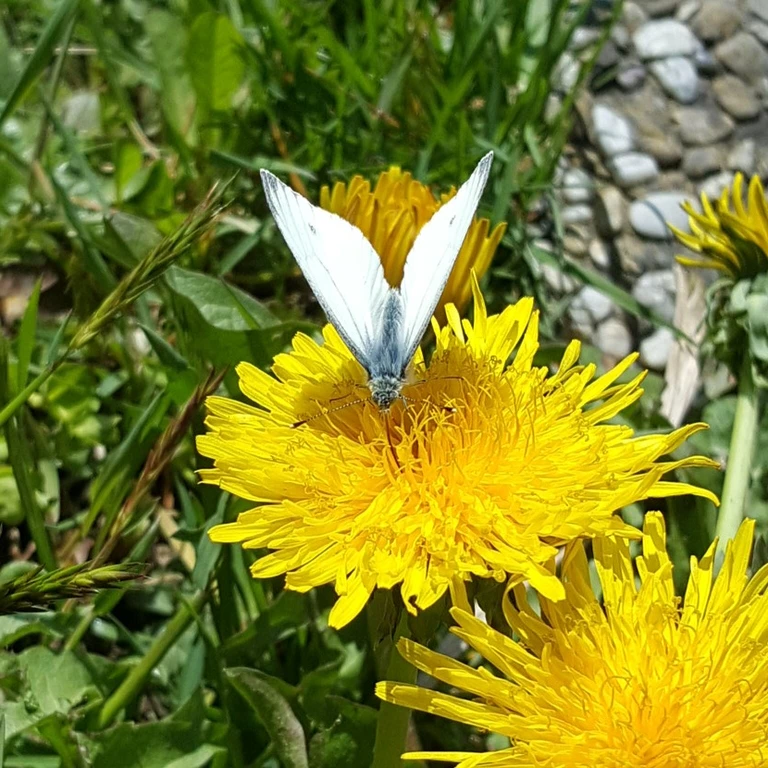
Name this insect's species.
Pieris napi
